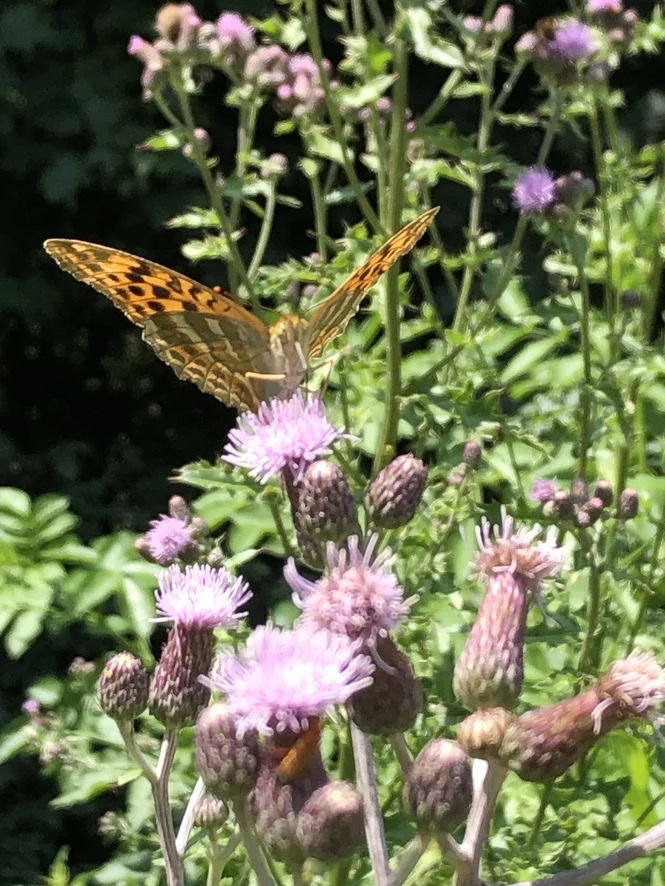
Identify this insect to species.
Argynnis paphia
